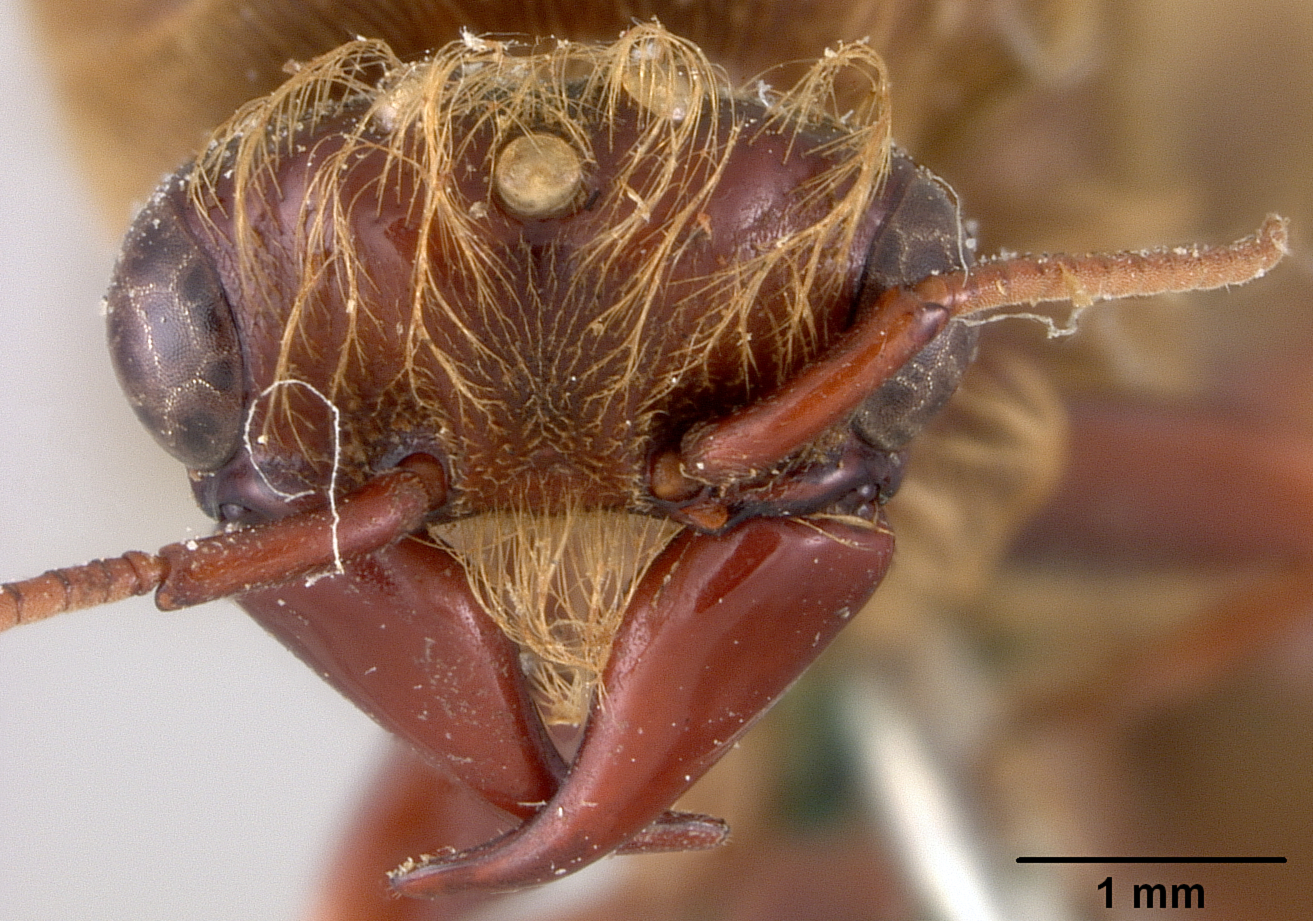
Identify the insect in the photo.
Dorylus moestus
